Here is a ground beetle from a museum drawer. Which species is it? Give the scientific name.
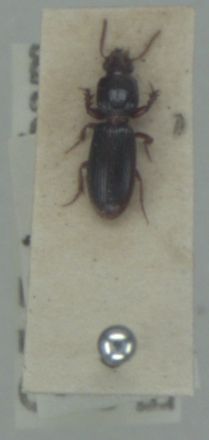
Clivina fossor
